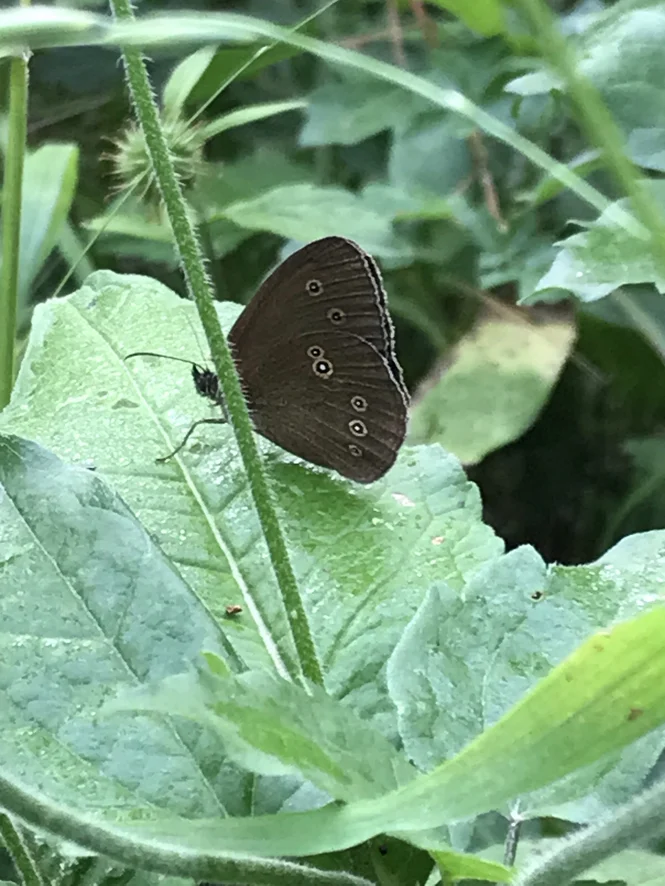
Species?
Aphantopus hyperantus
